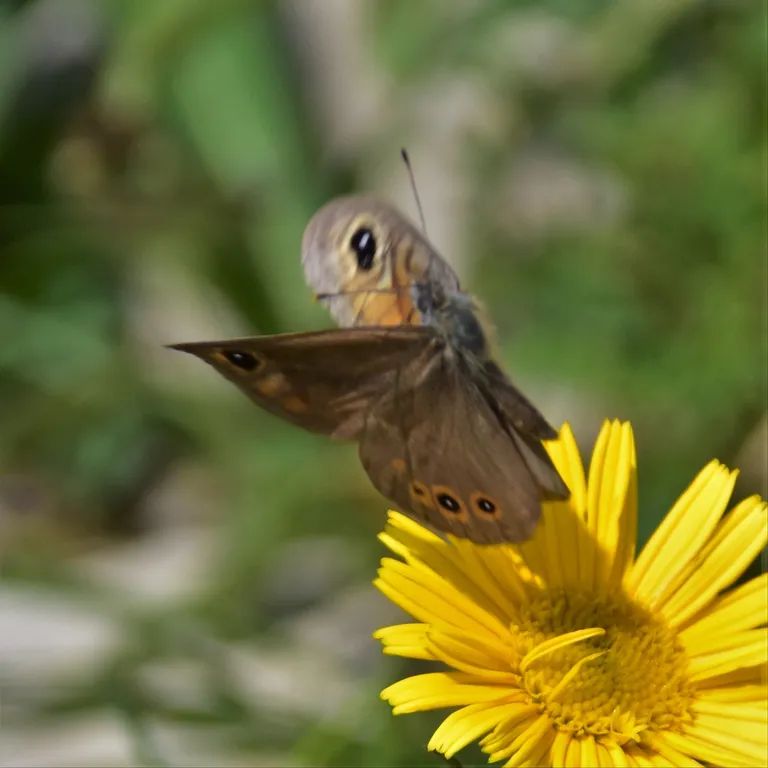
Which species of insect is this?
Lasiommata maera (also Pararge maera)
